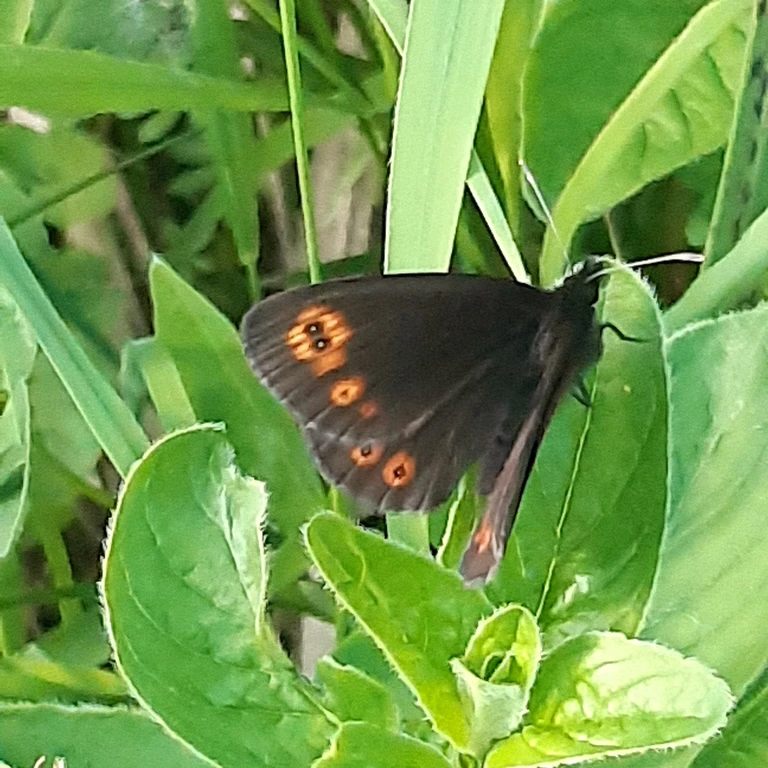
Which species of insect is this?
Erebia medusa
